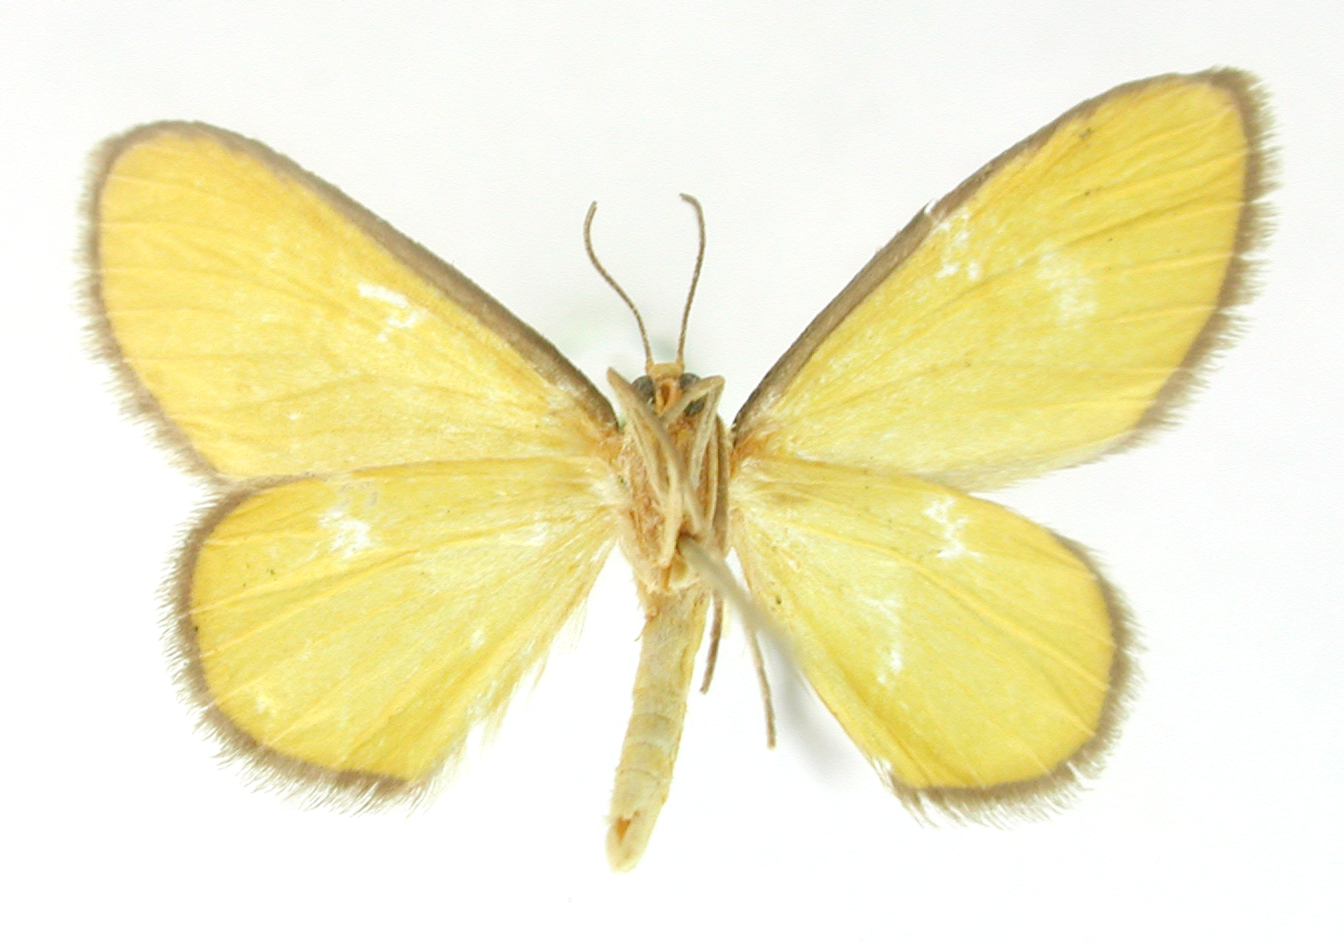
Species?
Cortixa aurudaria
